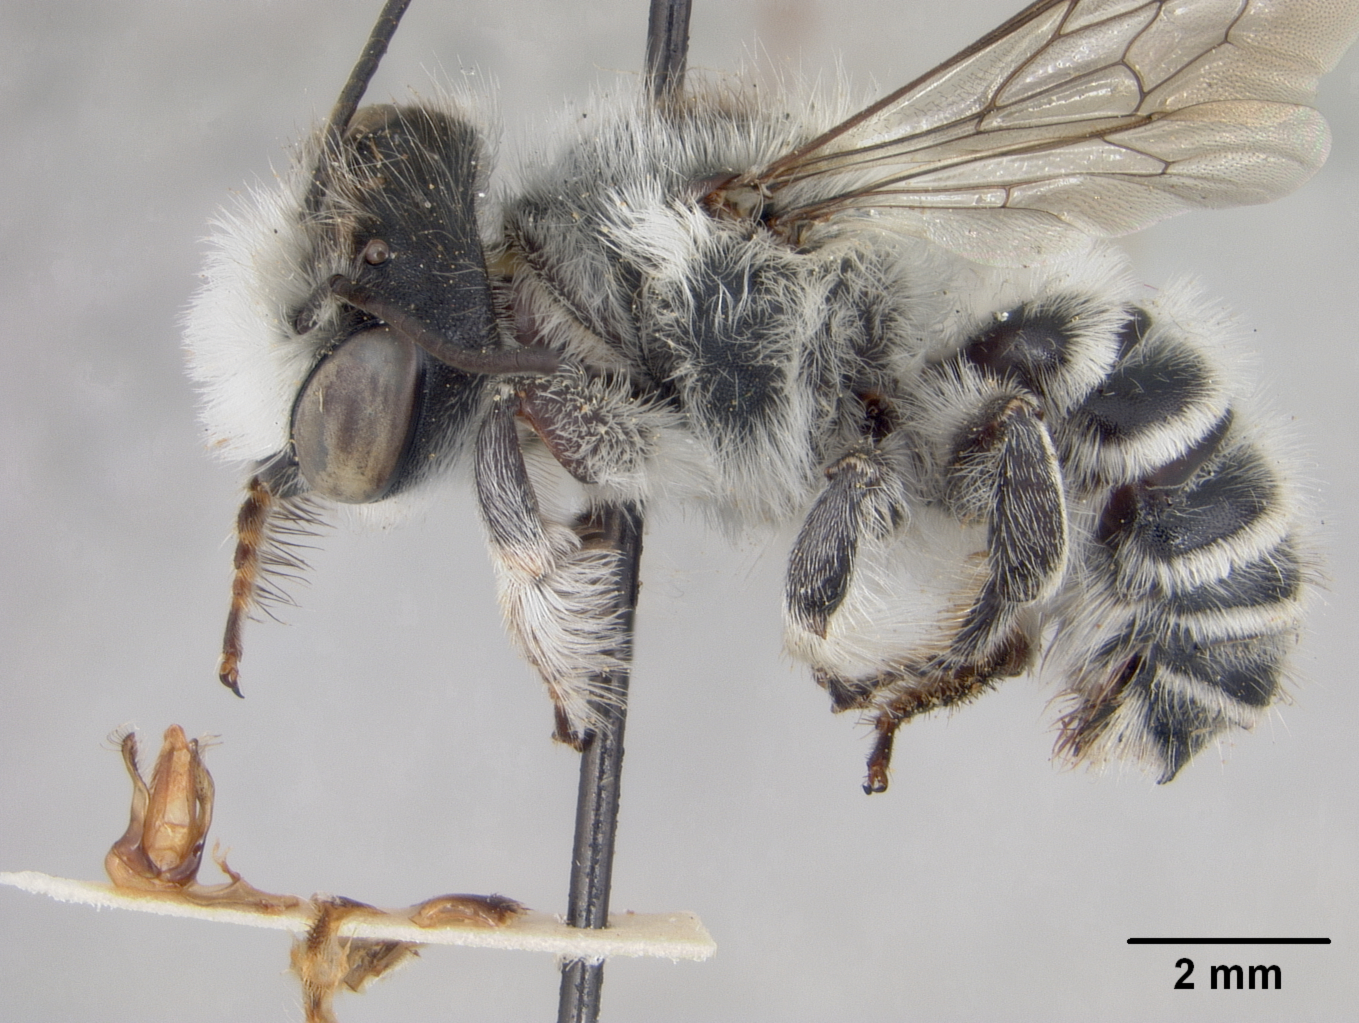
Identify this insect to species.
Megachile pseudolegalis
